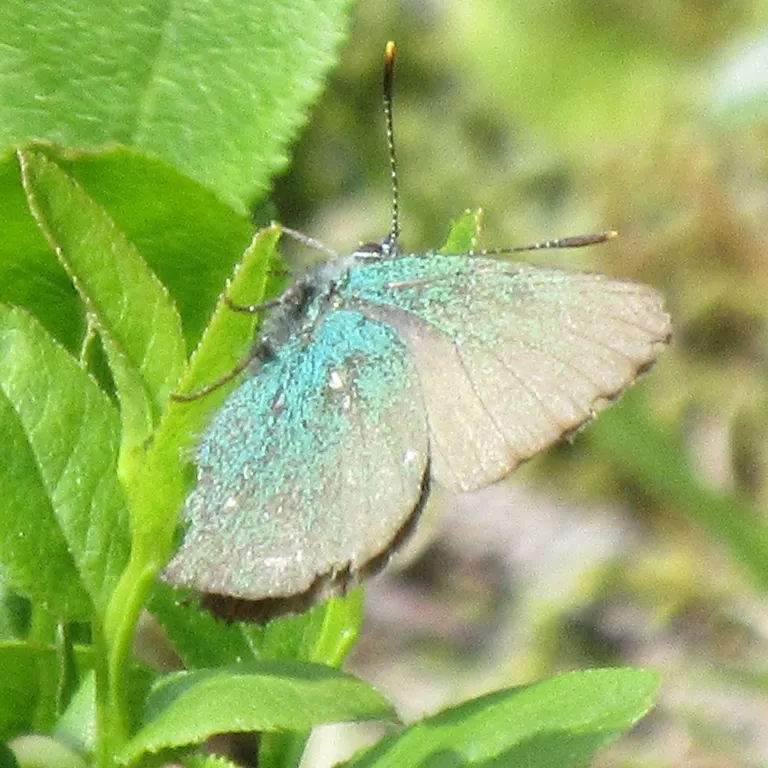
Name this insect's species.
Callophrys rubi
